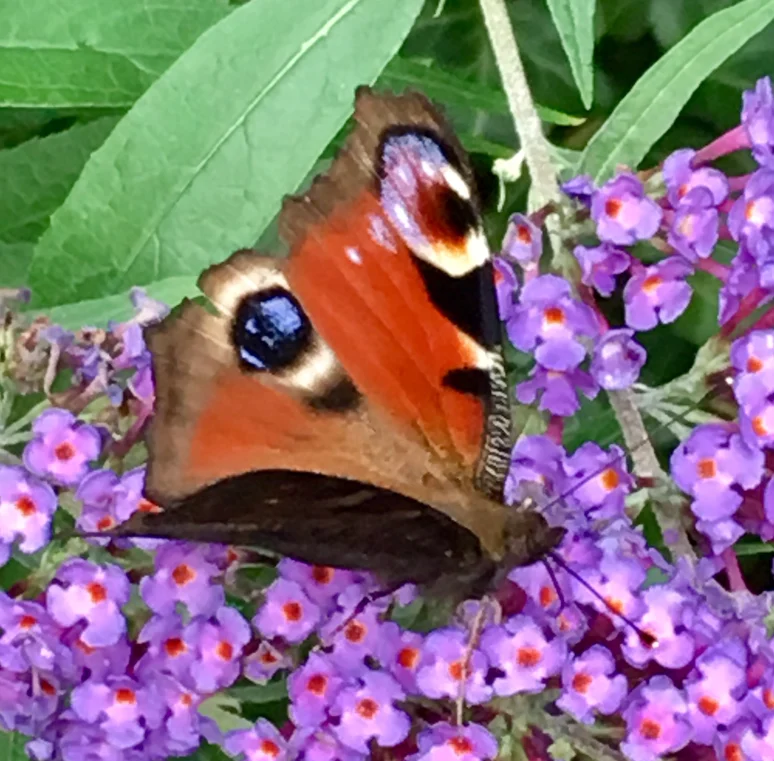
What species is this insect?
Aglais io
